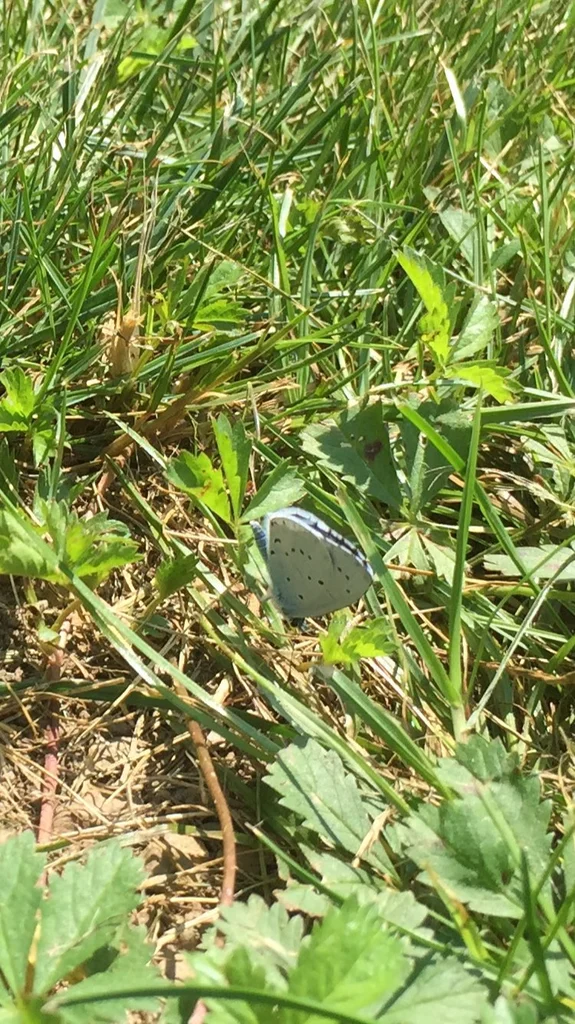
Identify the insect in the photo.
Celastrina argiolus
